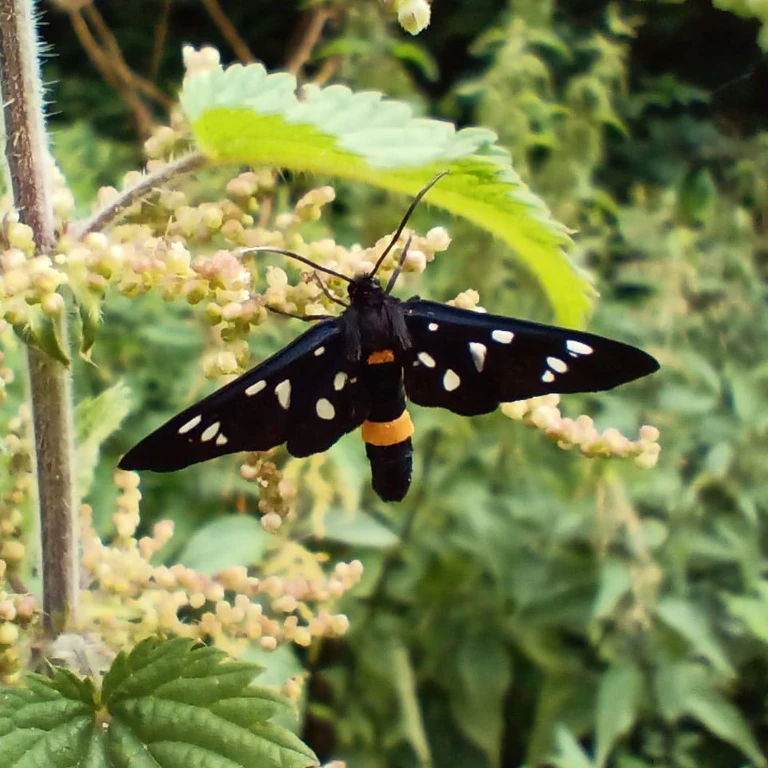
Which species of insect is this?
Amata phegea
